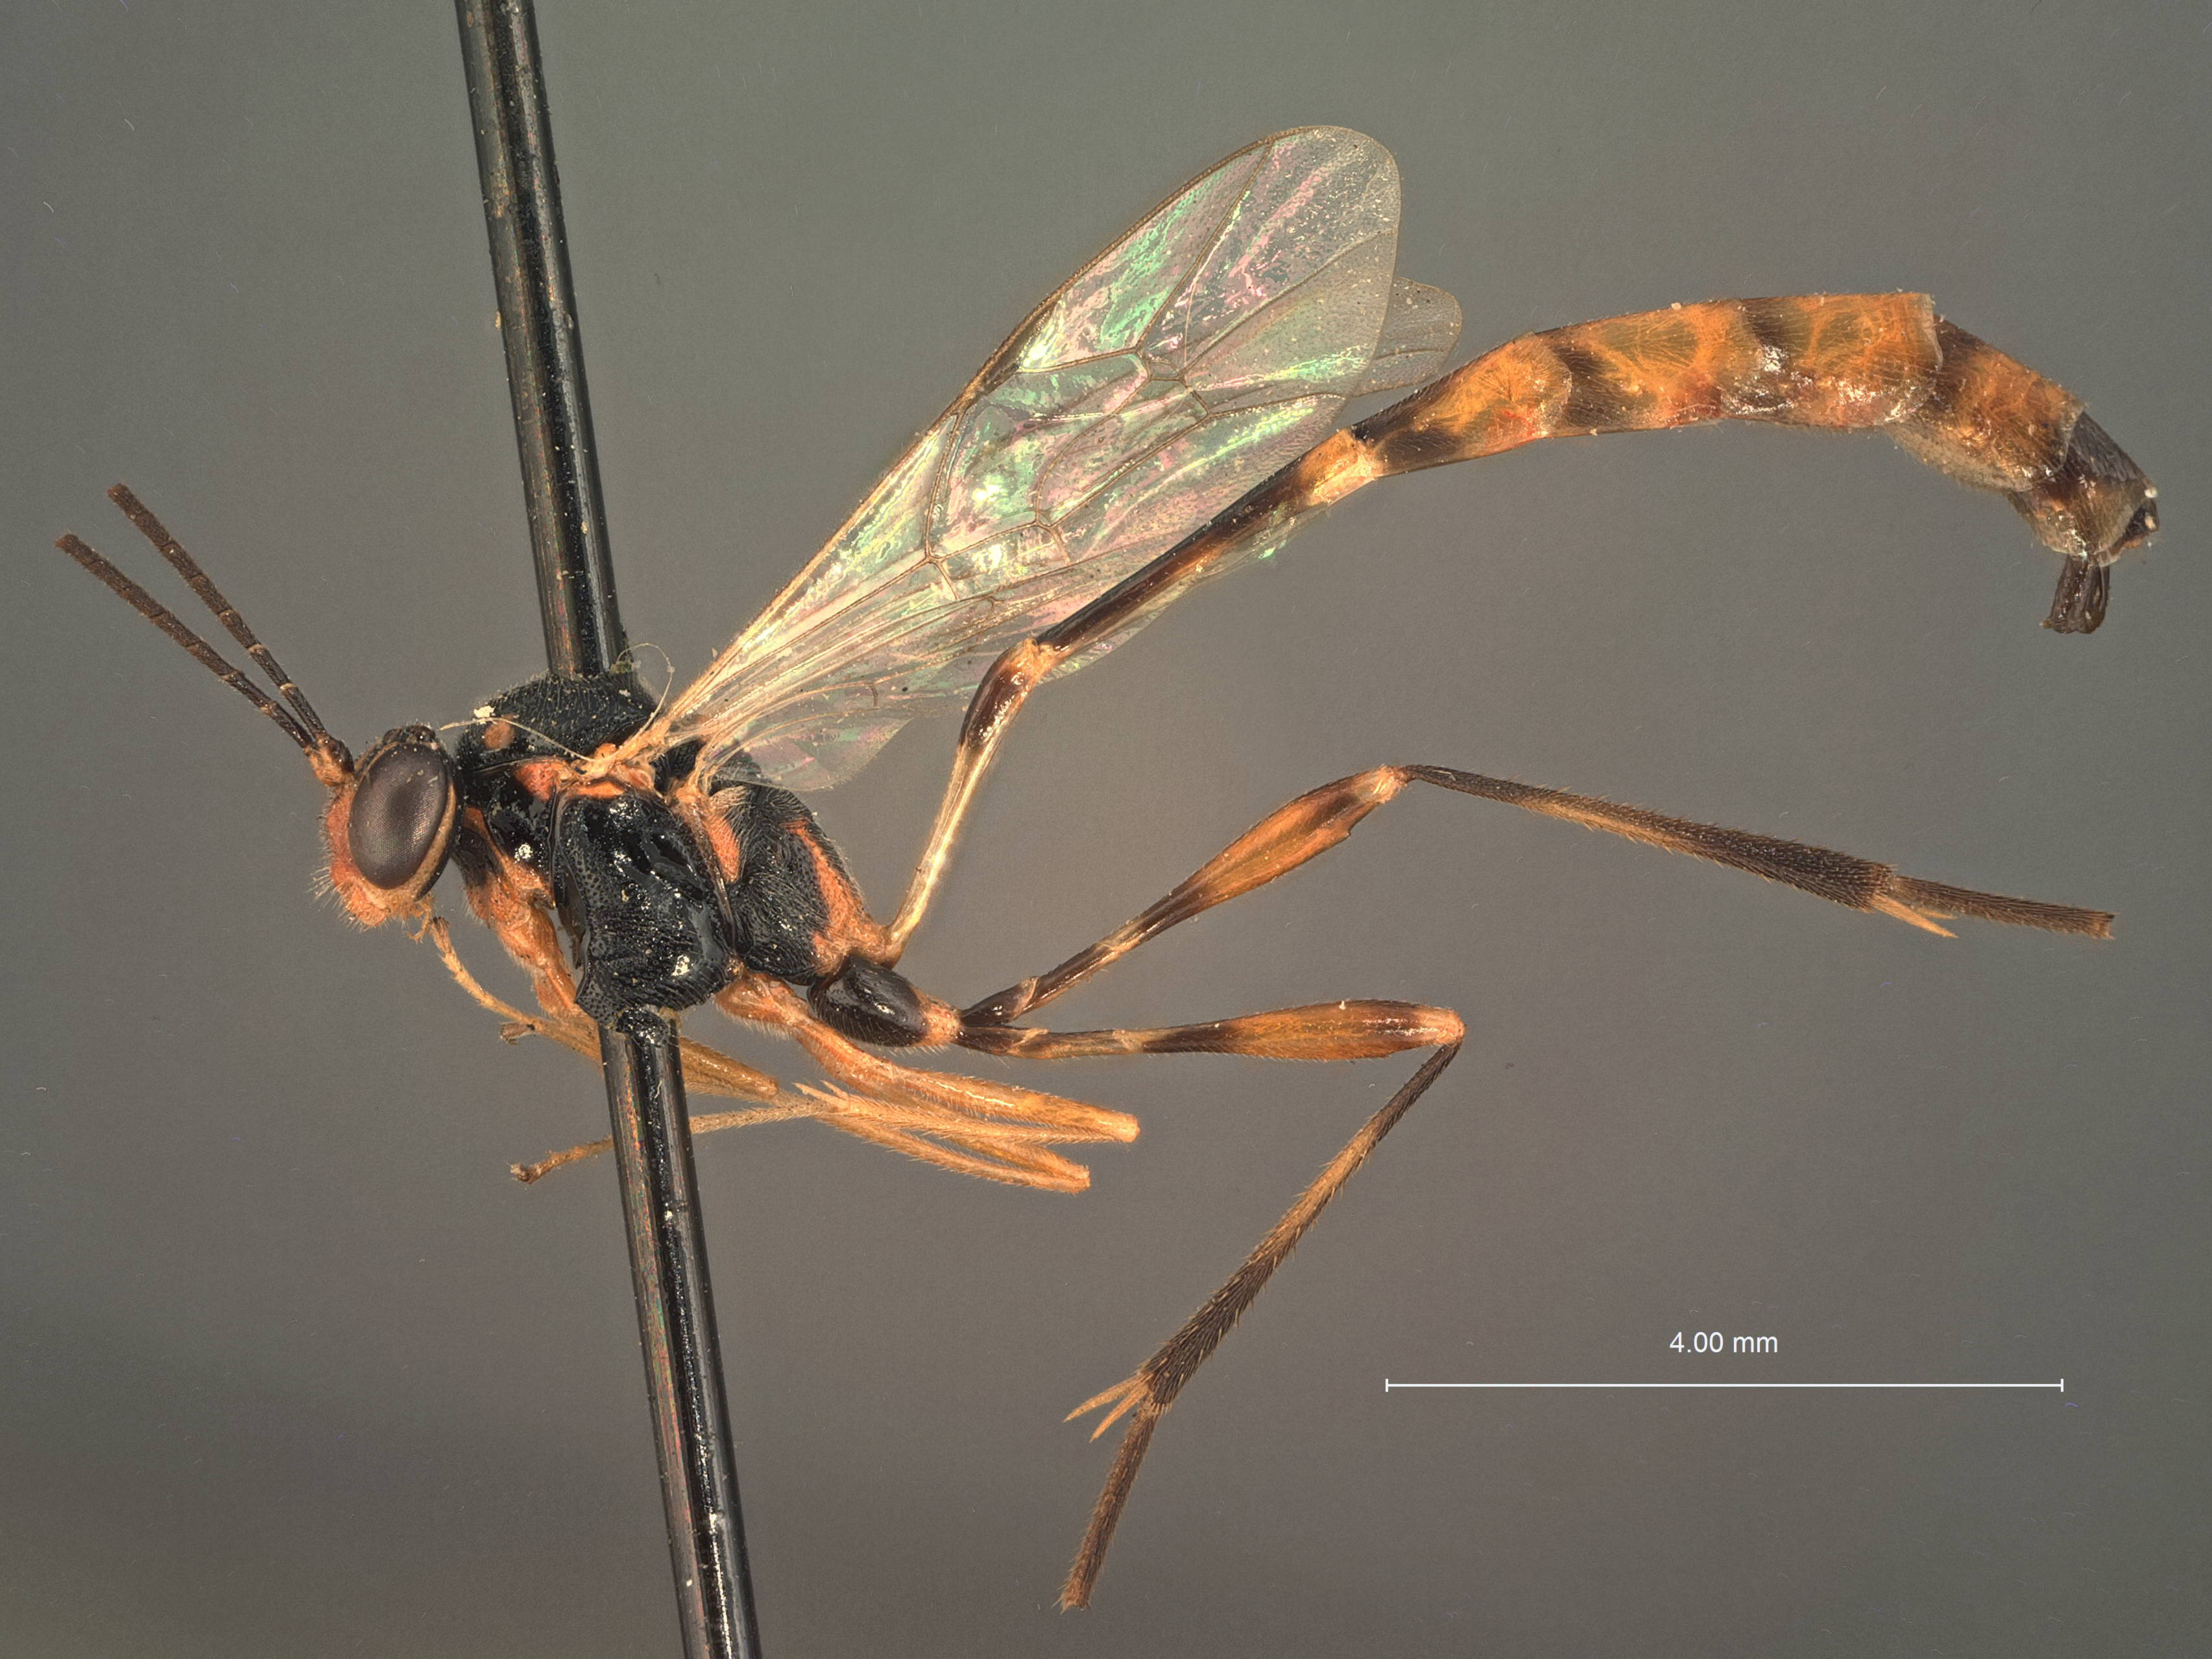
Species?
Eiphosoma pyralidis
